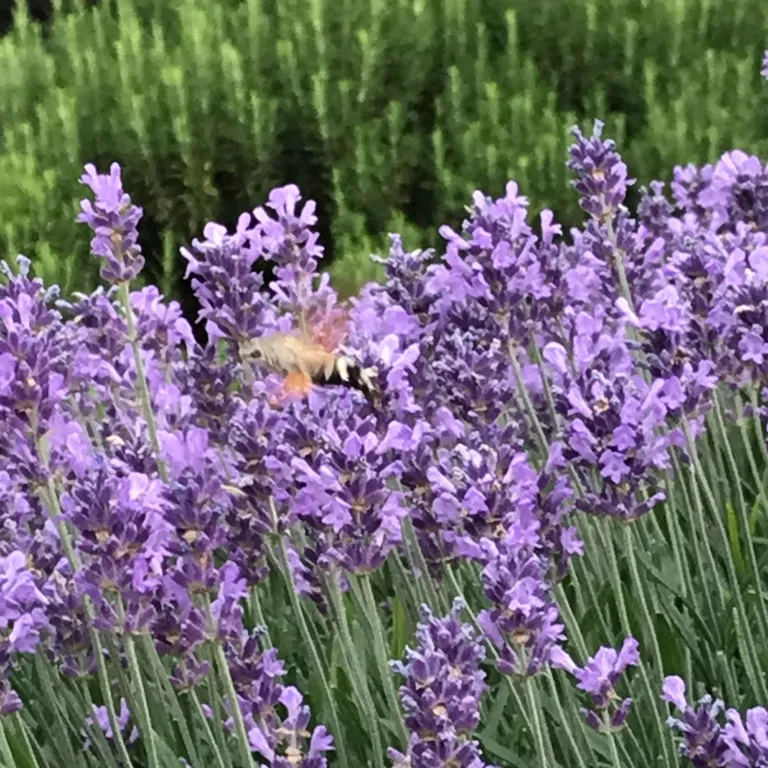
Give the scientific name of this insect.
Macroglossum stellatarum
